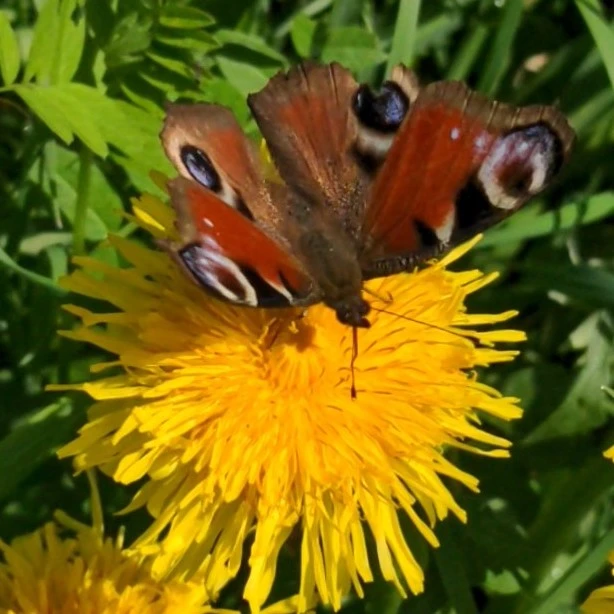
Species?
Aglais io
